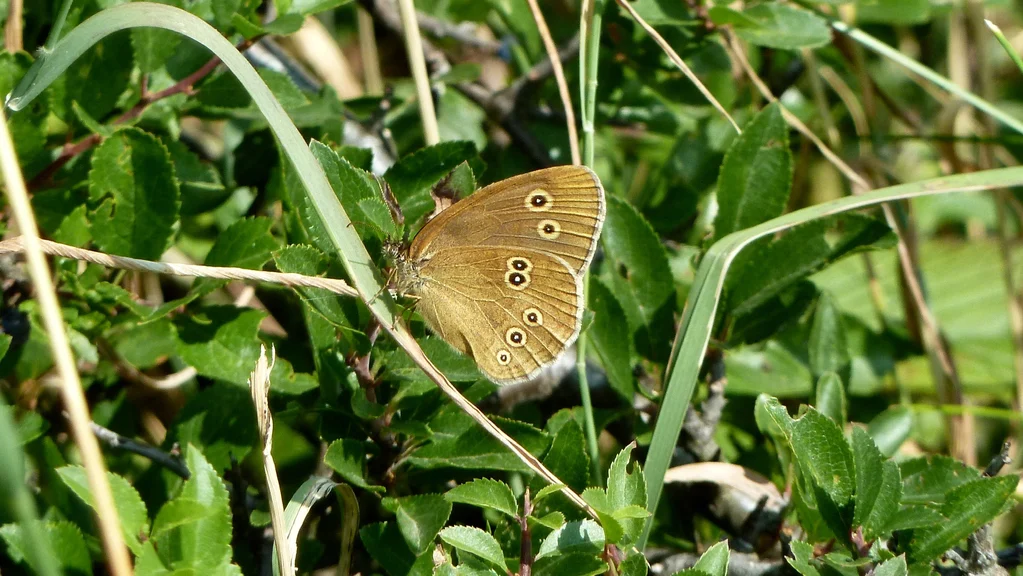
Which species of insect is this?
Aphantopus hyperantus
